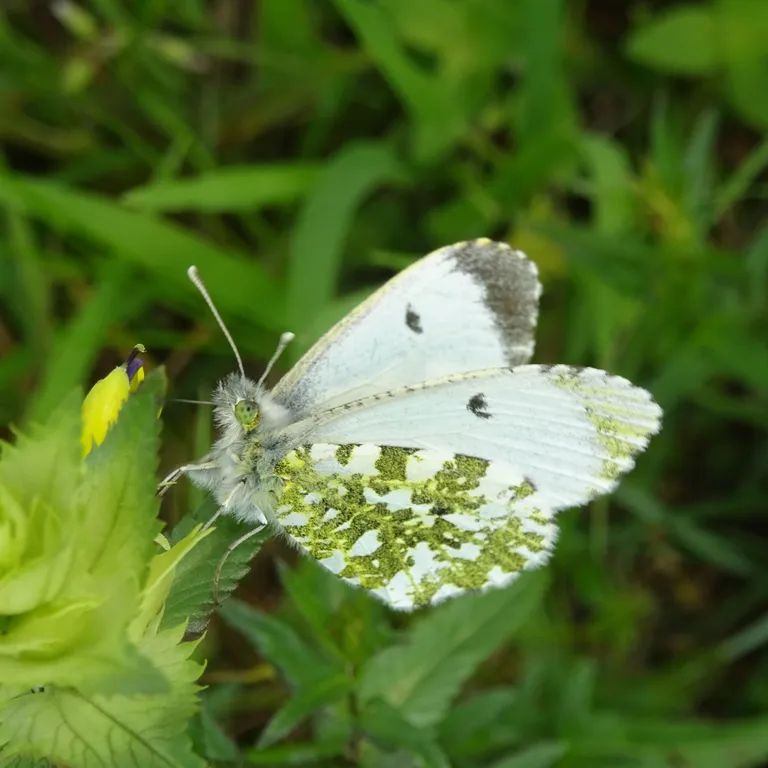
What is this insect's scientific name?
Anthocharis cardamines
